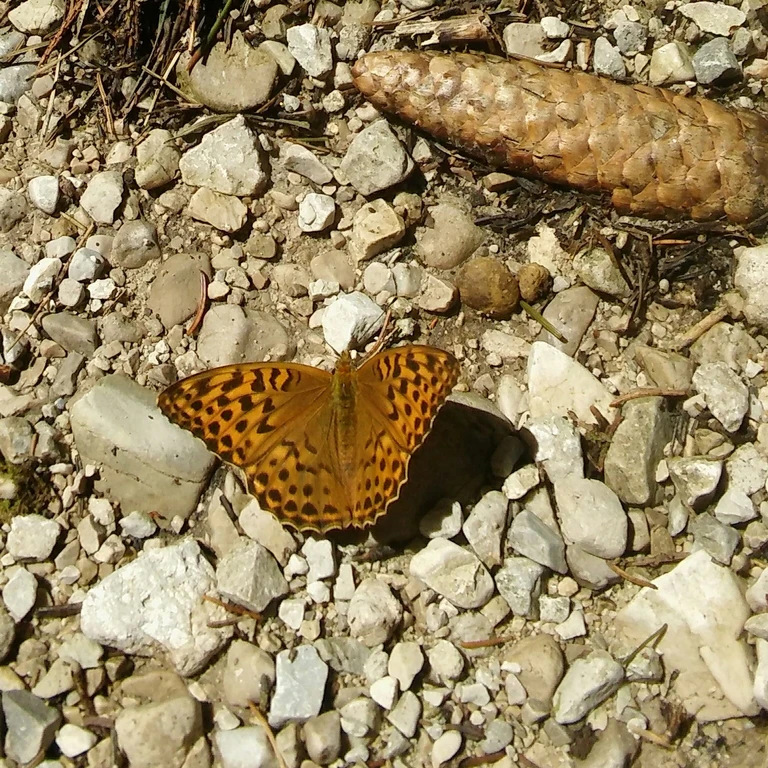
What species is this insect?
Argynnis paphia
